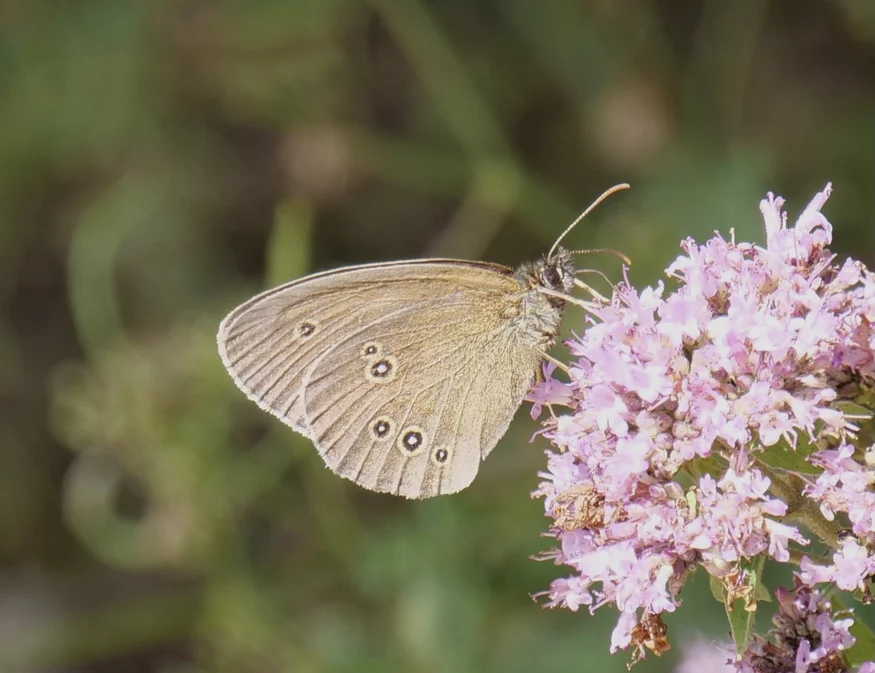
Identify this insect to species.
Aphantopus hyperantus
